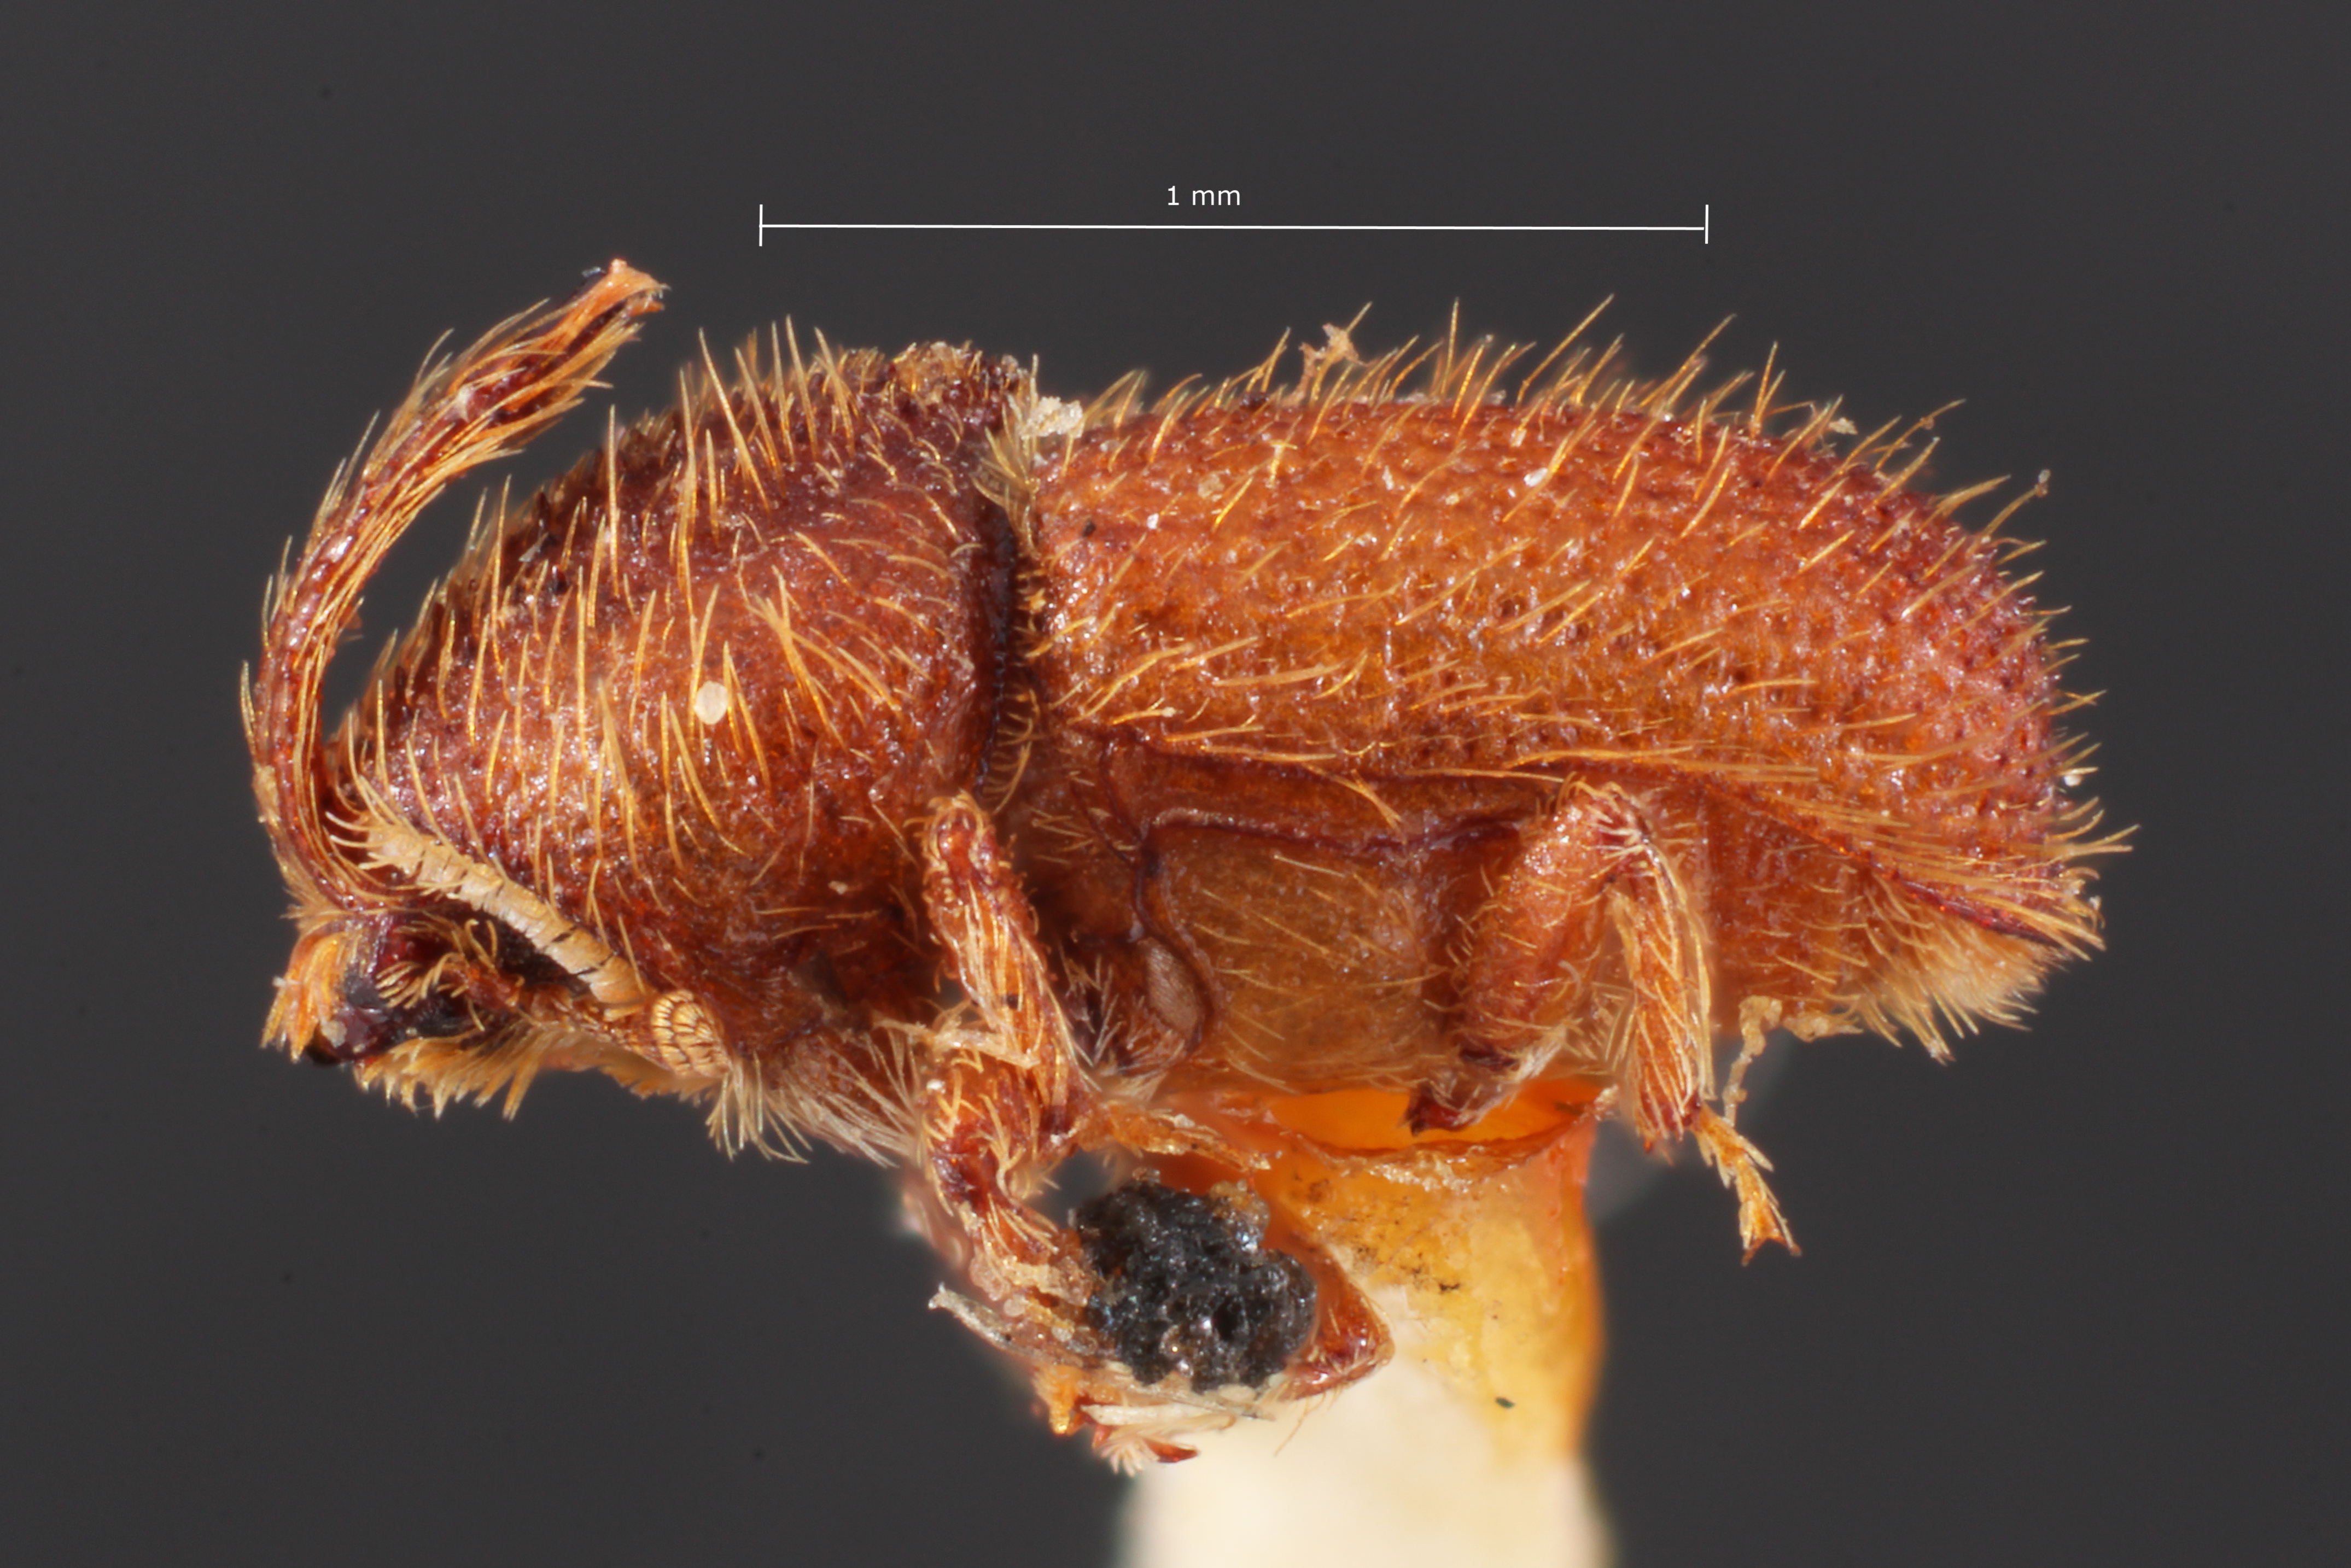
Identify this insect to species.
Cactopinus hubbardi
